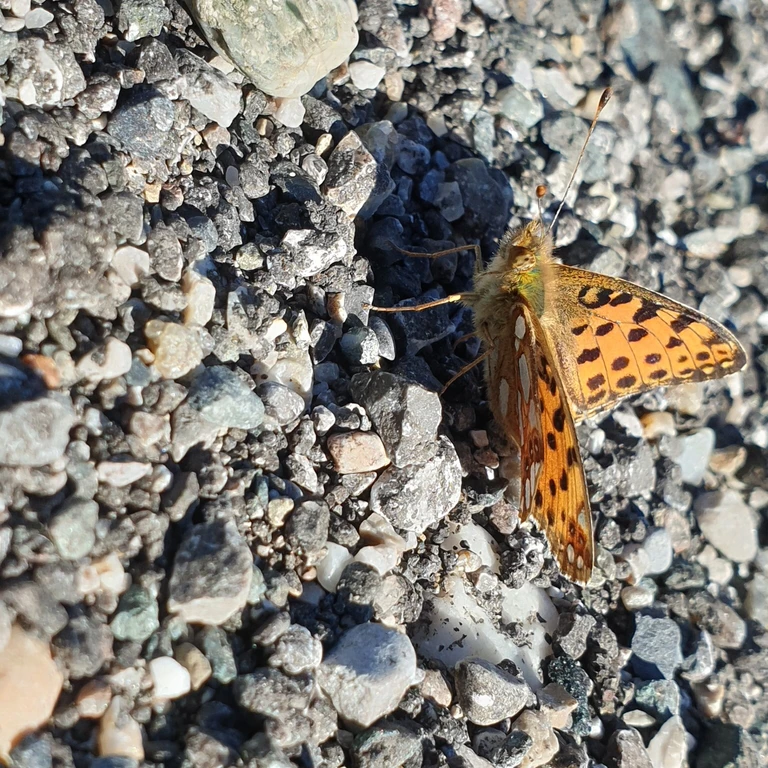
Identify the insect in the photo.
Issoria lathonia
